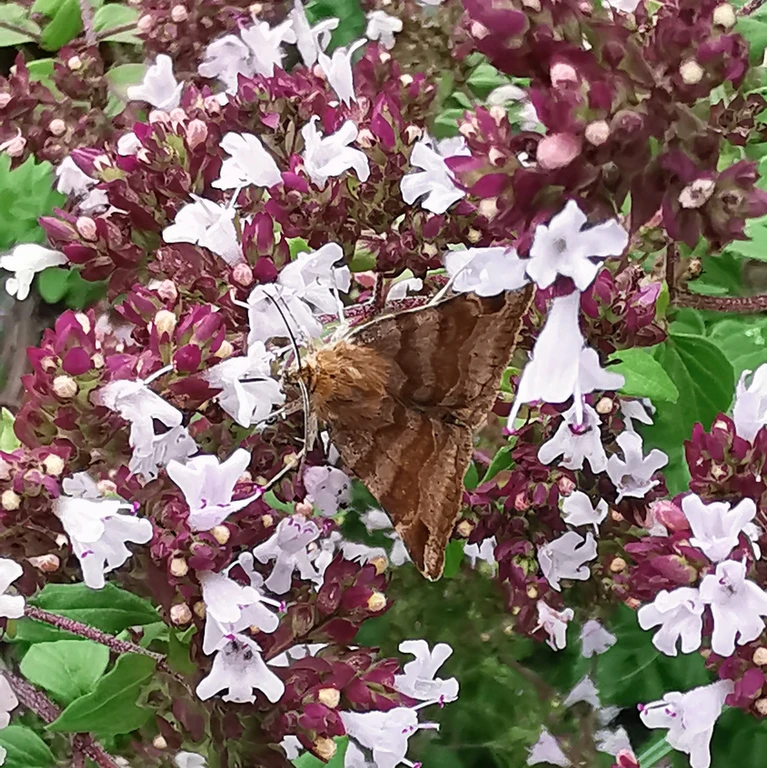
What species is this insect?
Euclidia glyphica
